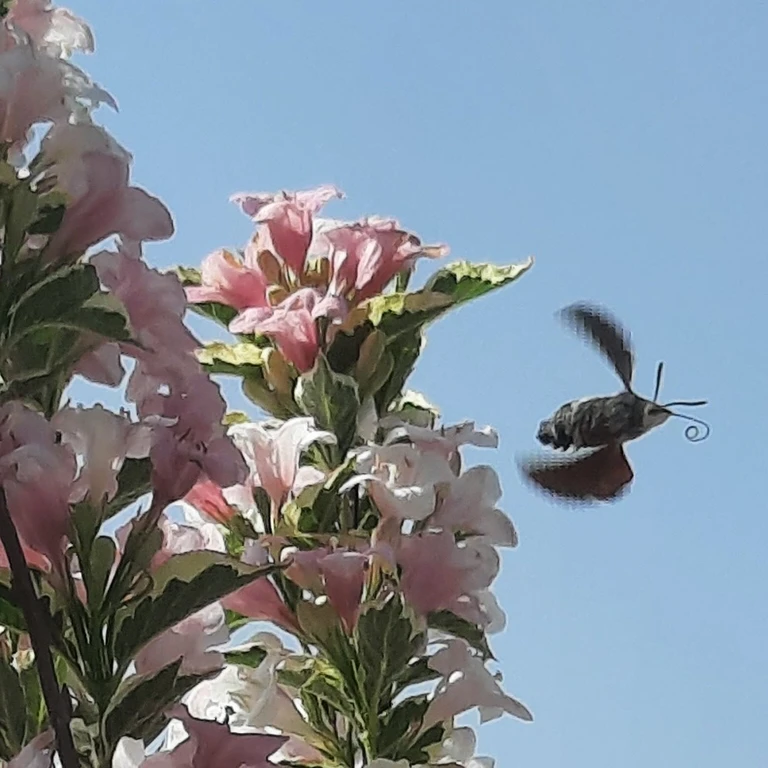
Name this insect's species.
Macroglossum stellatarum
